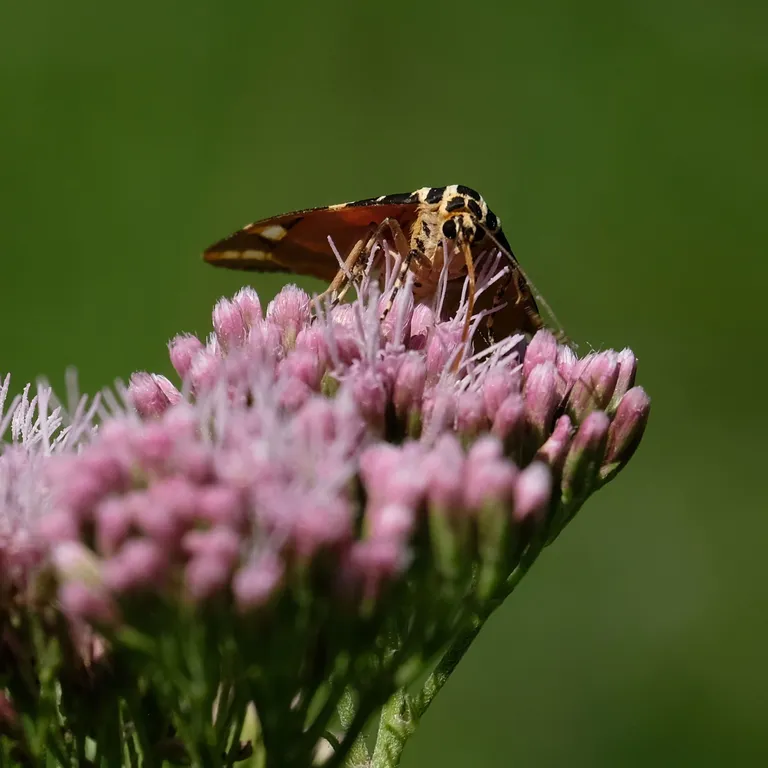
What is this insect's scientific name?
Euplagia quadripunctaria
